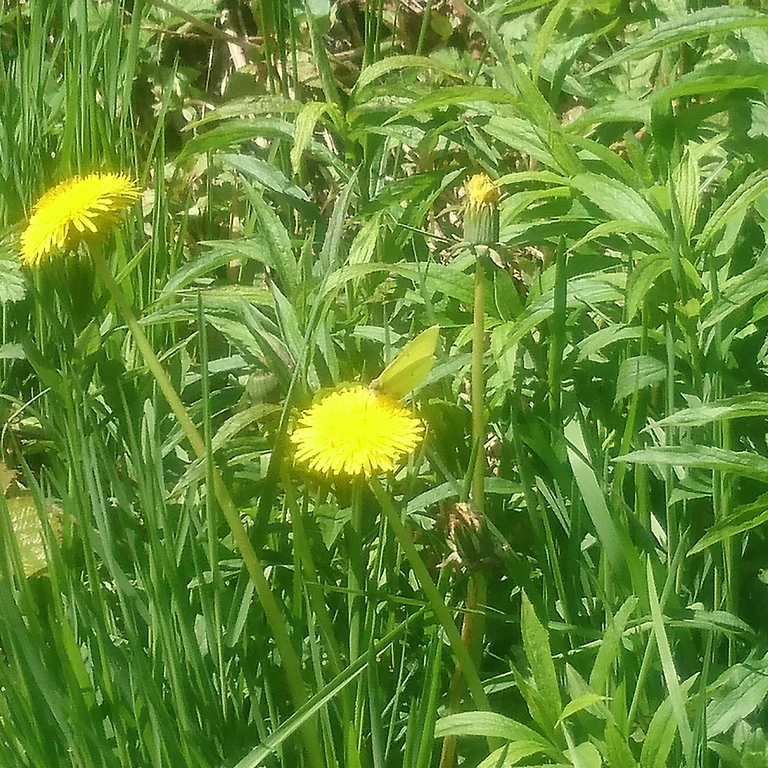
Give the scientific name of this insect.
Gonepteryx rhamni
